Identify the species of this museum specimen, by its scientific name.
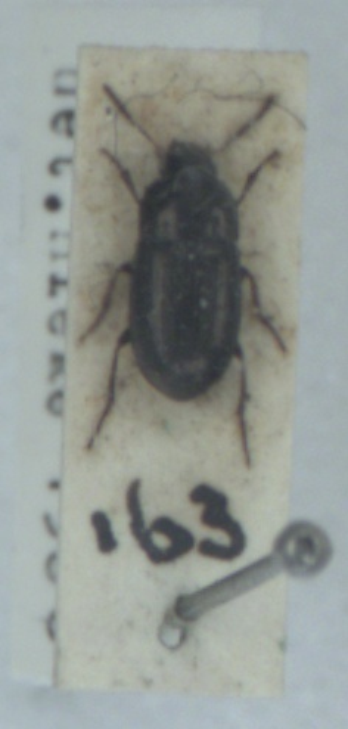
Amara tibialis
